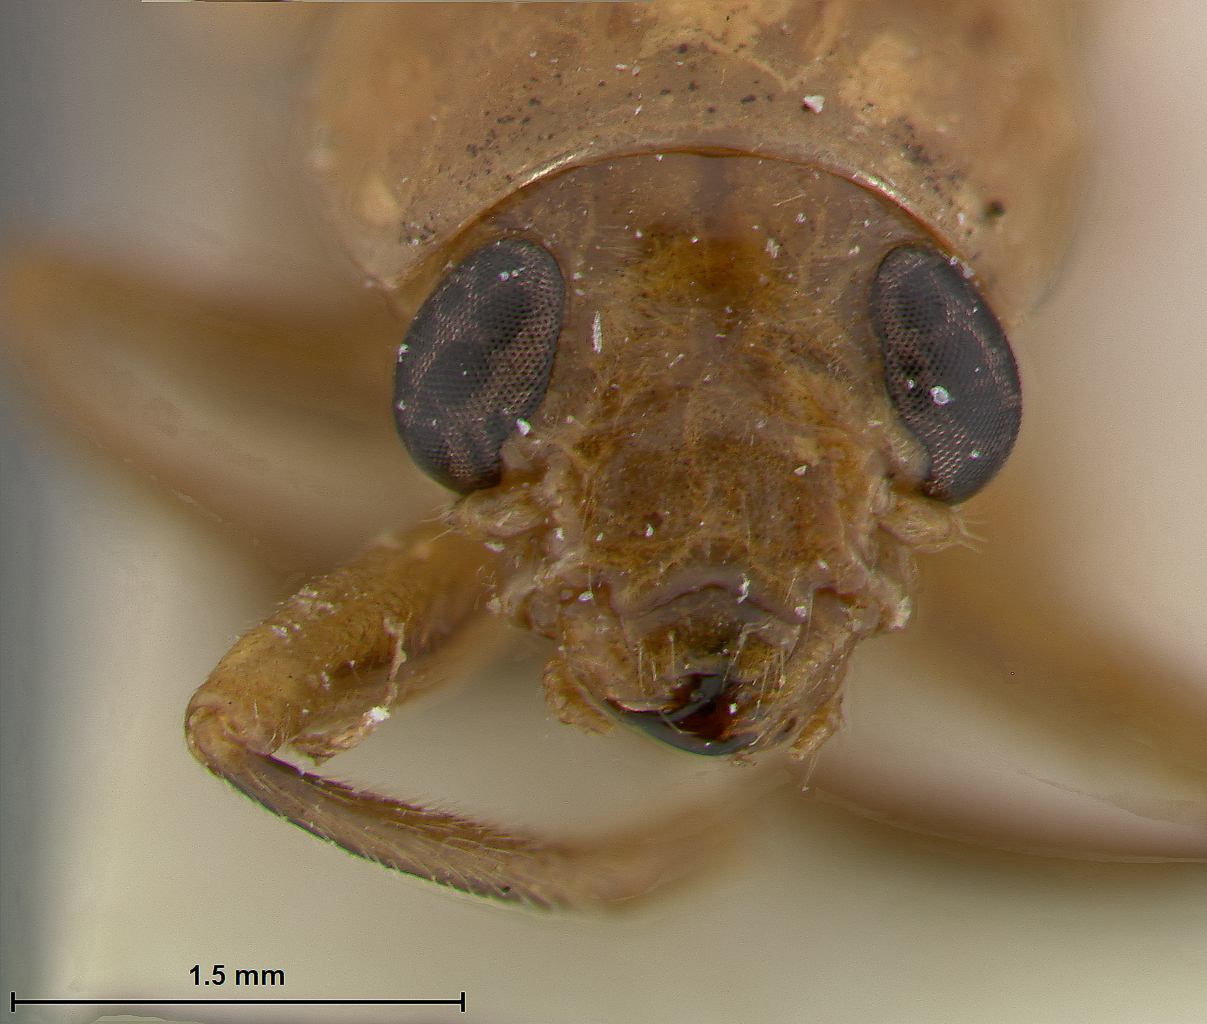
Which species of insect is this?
Anomoea anteoja
